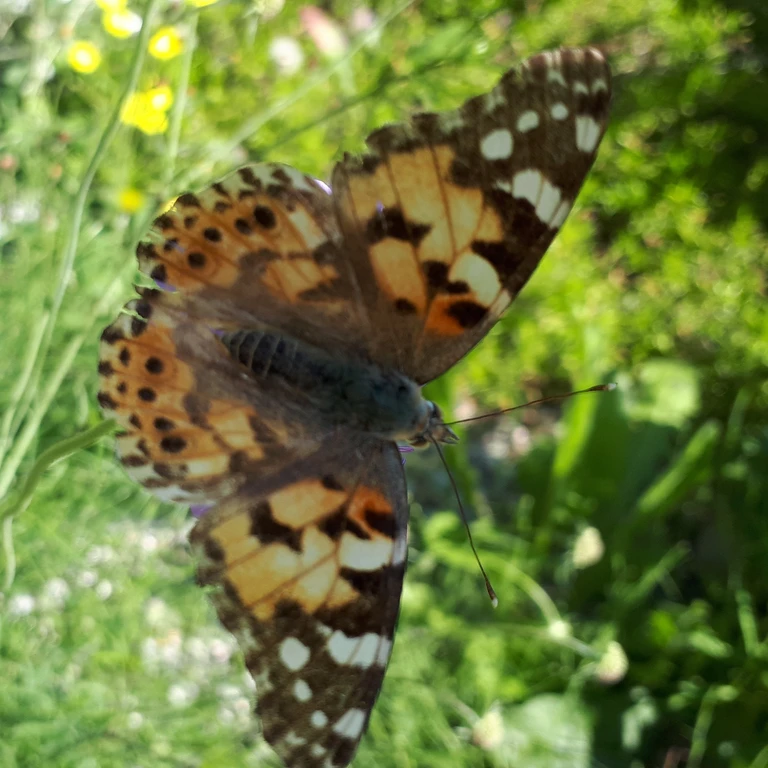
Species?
Vanessa cardui
